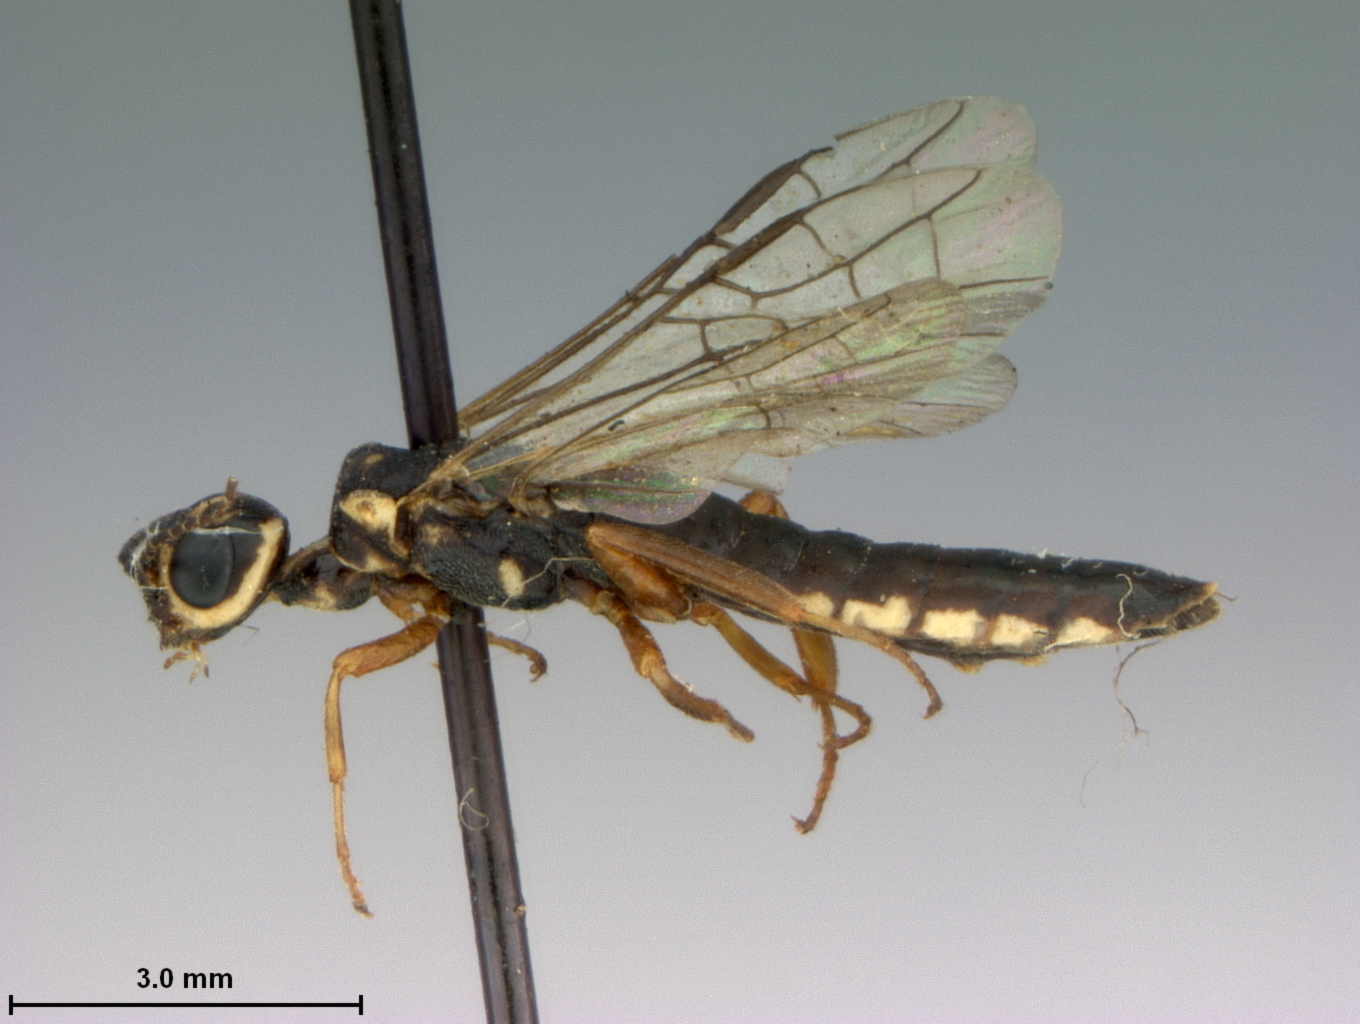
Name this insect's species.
Xiphydria maculata
